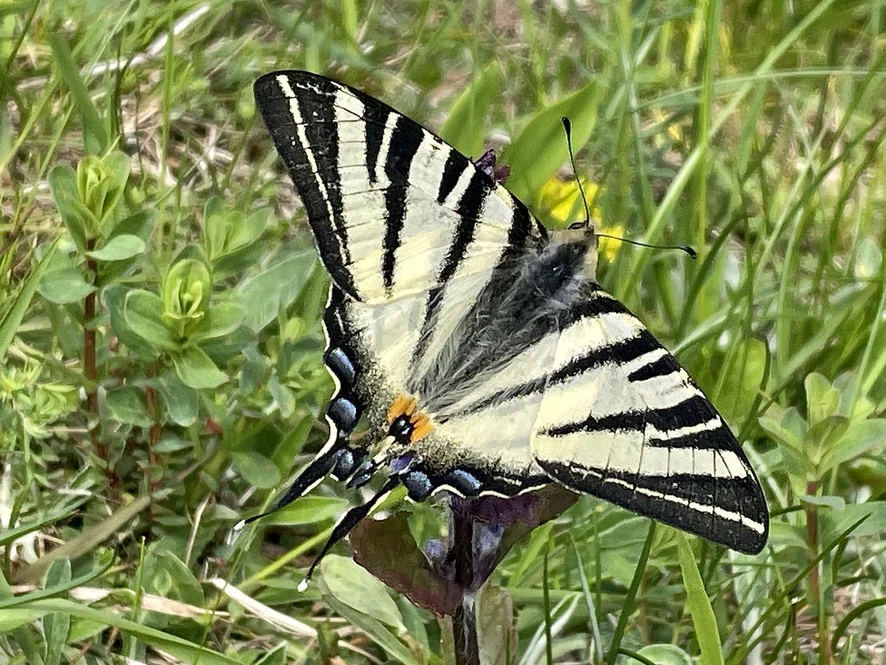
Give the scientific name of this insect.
Iphiclides podalirius
